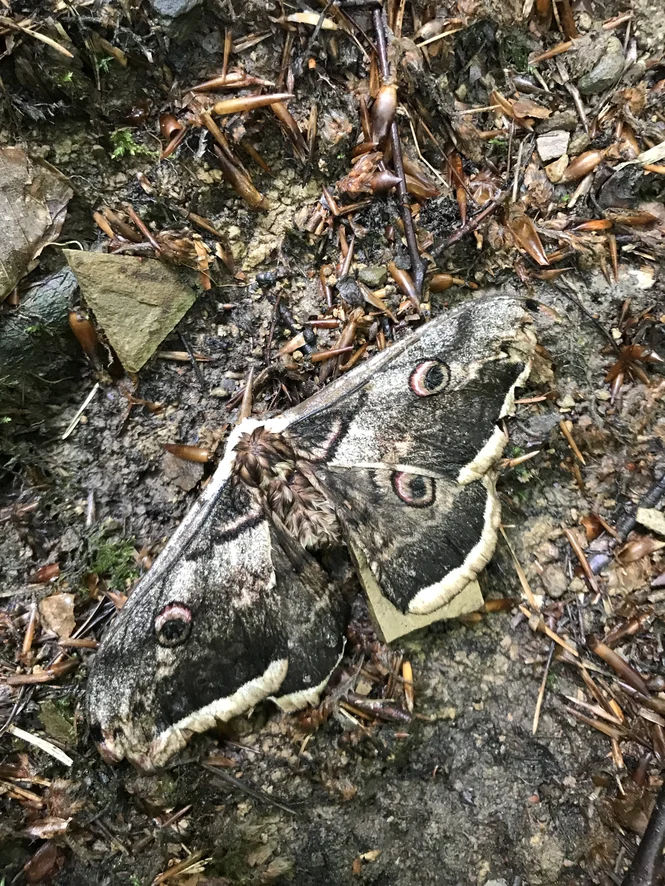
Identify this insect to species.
Saturnia pyri
